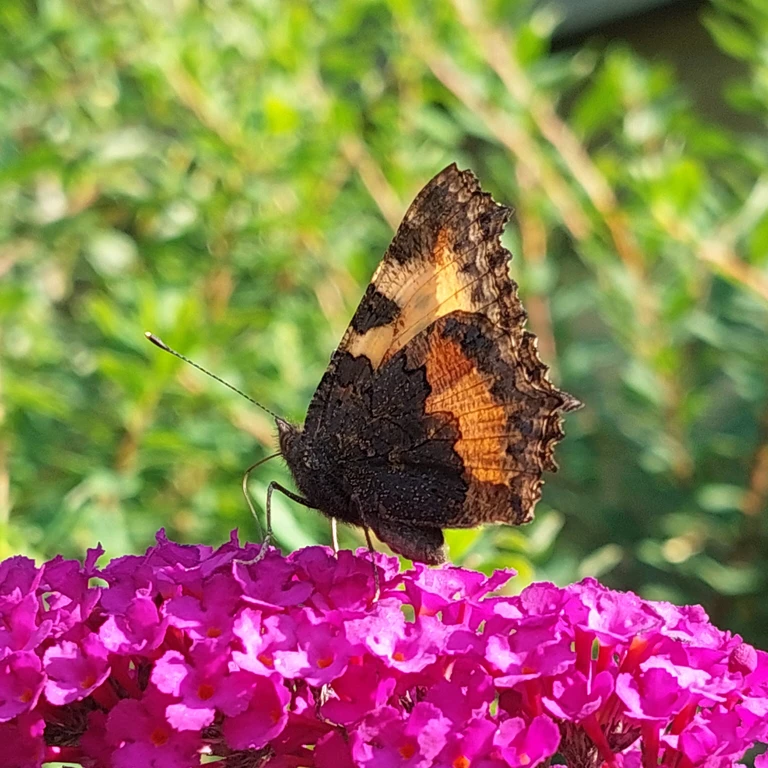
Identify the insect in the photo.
Aglais urticae
